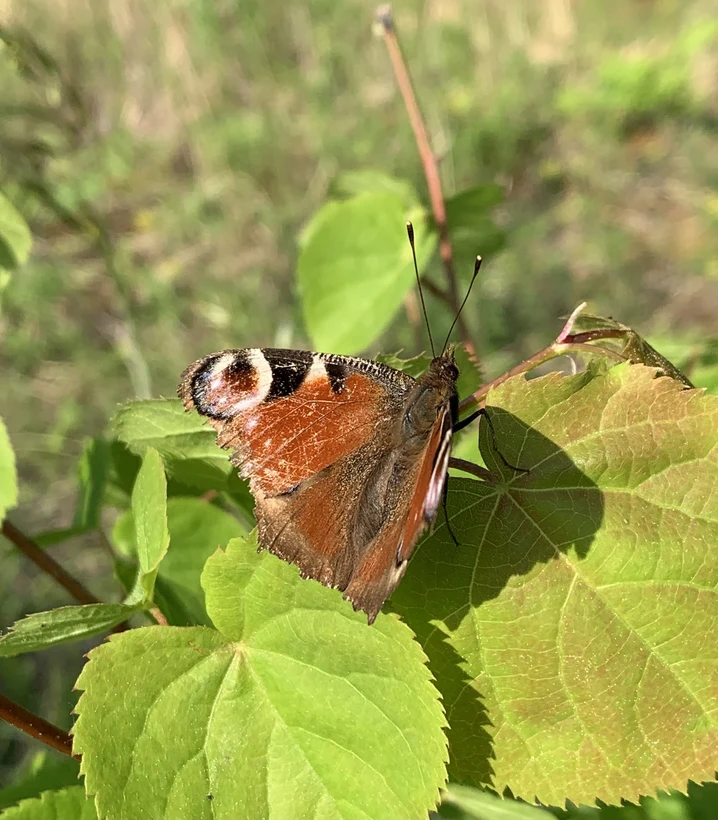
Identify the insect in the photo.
Aglais io
